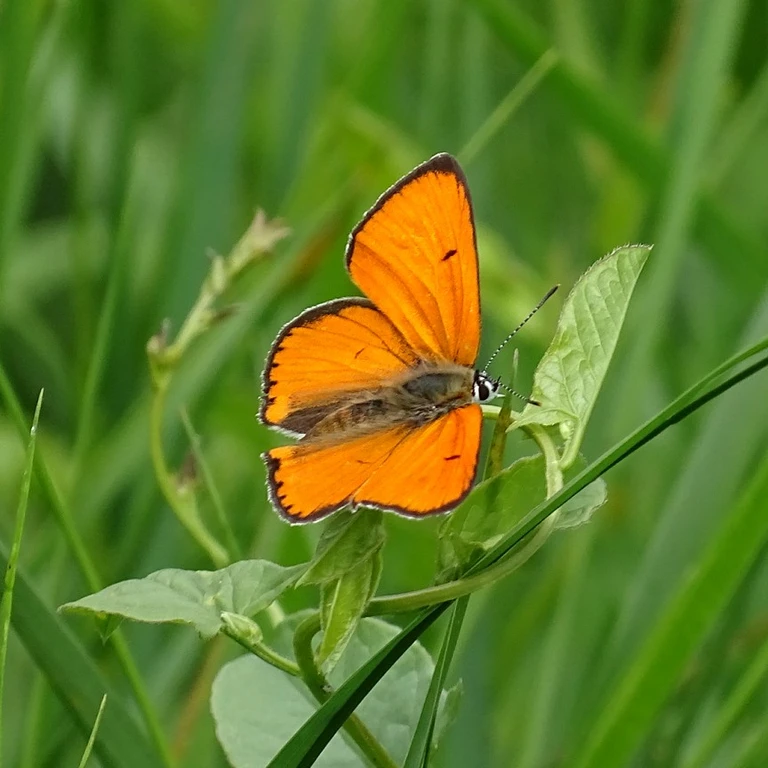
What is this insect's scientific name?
Lycaena dispar
